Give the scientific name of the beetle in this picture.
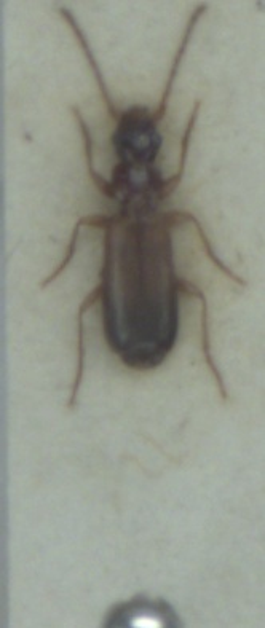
Paradromius linearis
